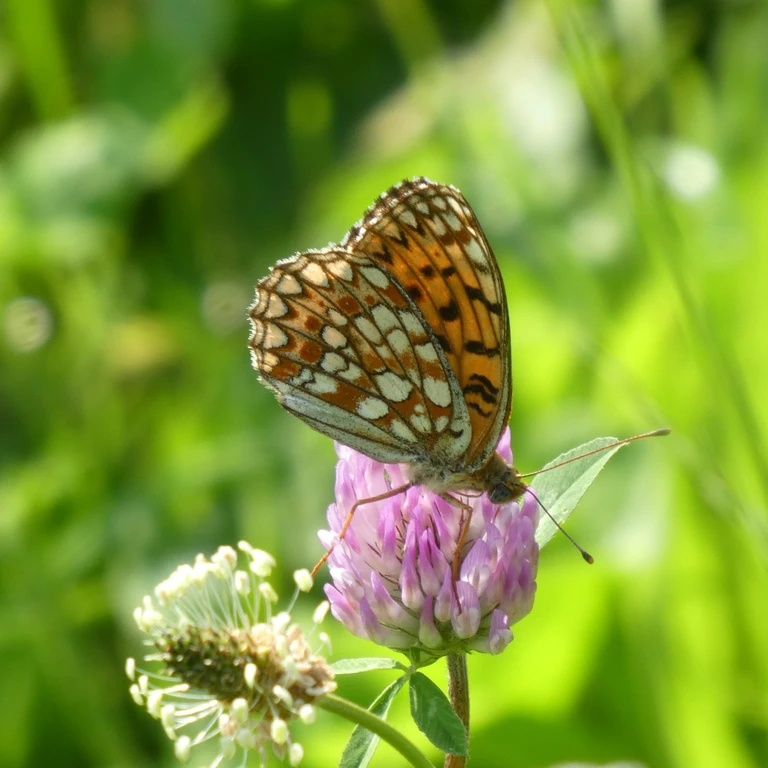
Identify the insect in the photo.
Fabriciana niobe
